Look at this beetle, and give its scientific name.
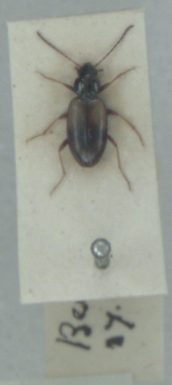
Bembidion bualei
